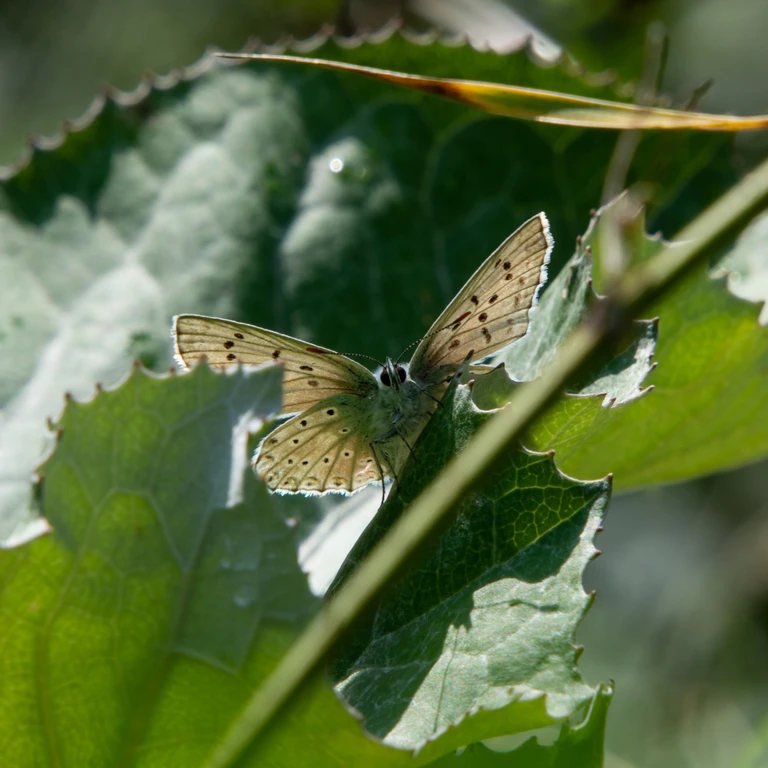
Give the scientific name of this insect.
Lysandra coridon
